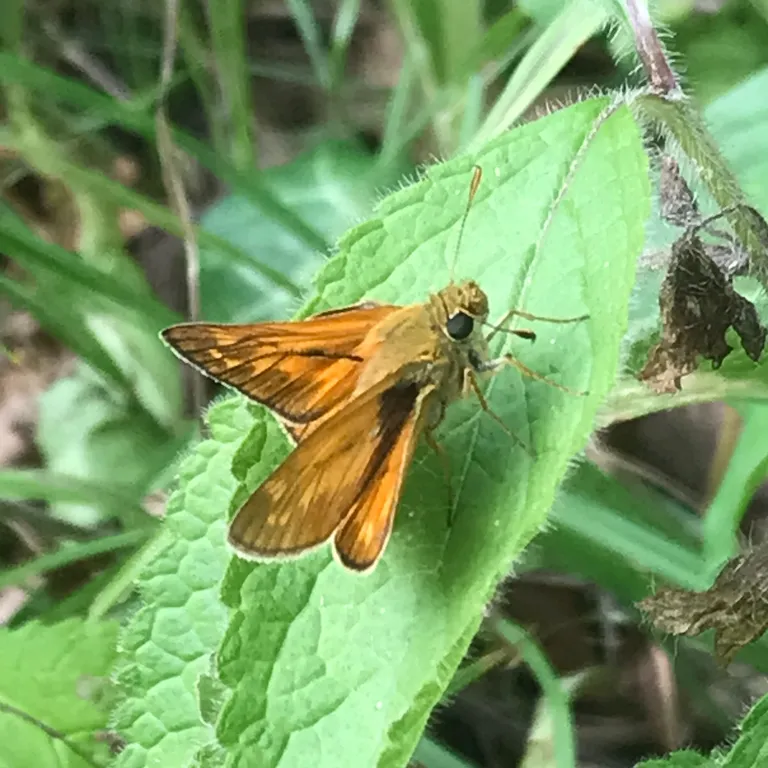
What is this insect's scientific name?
Ochlodes sylvanus (also Ochlodes venata)
